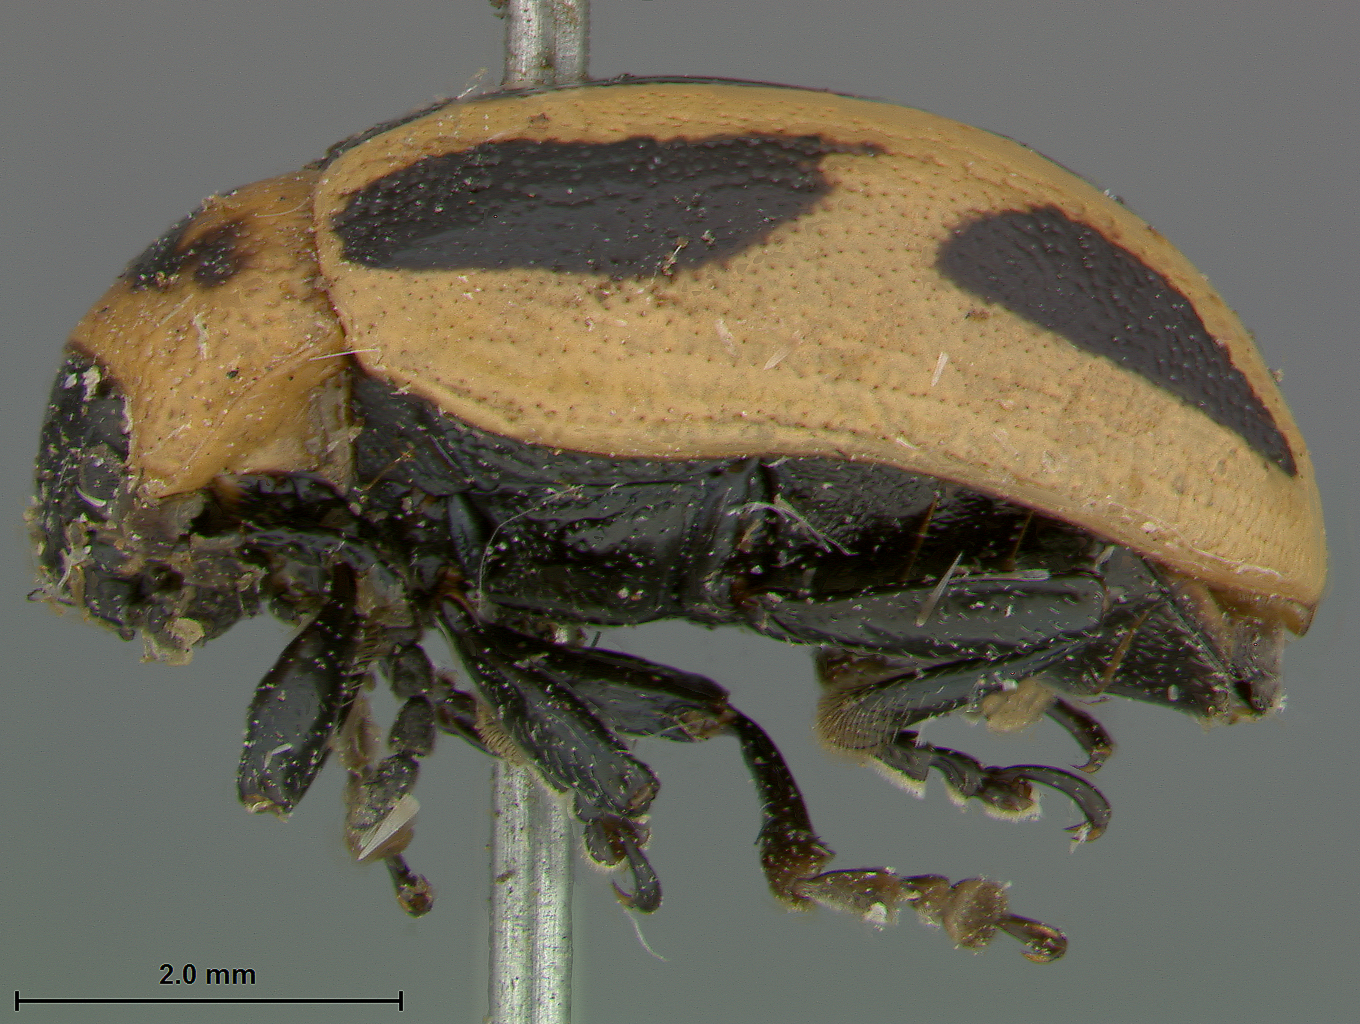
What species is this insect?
Calligrapha californica
